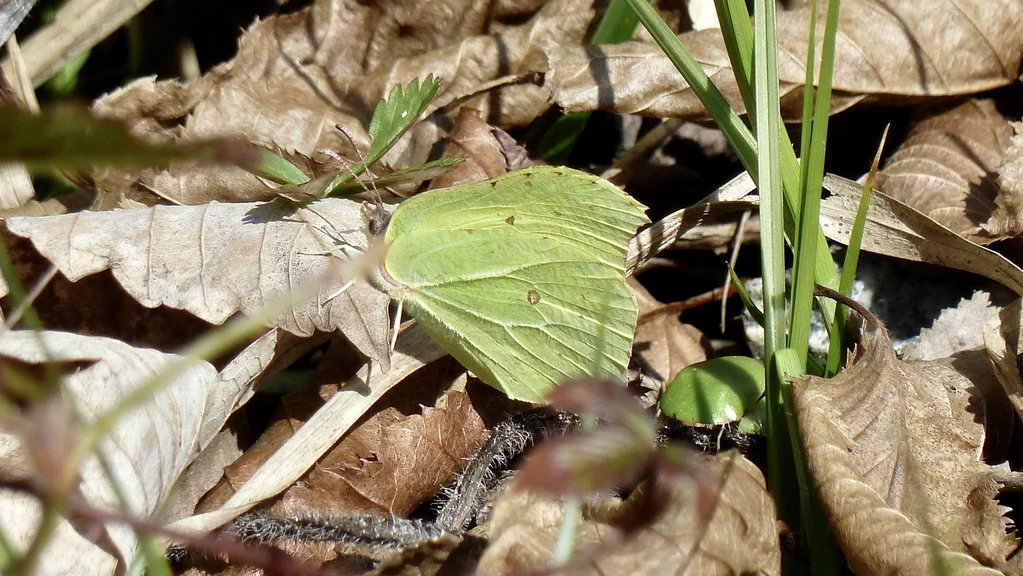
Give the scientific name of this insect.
Gonepteryx rhamni
